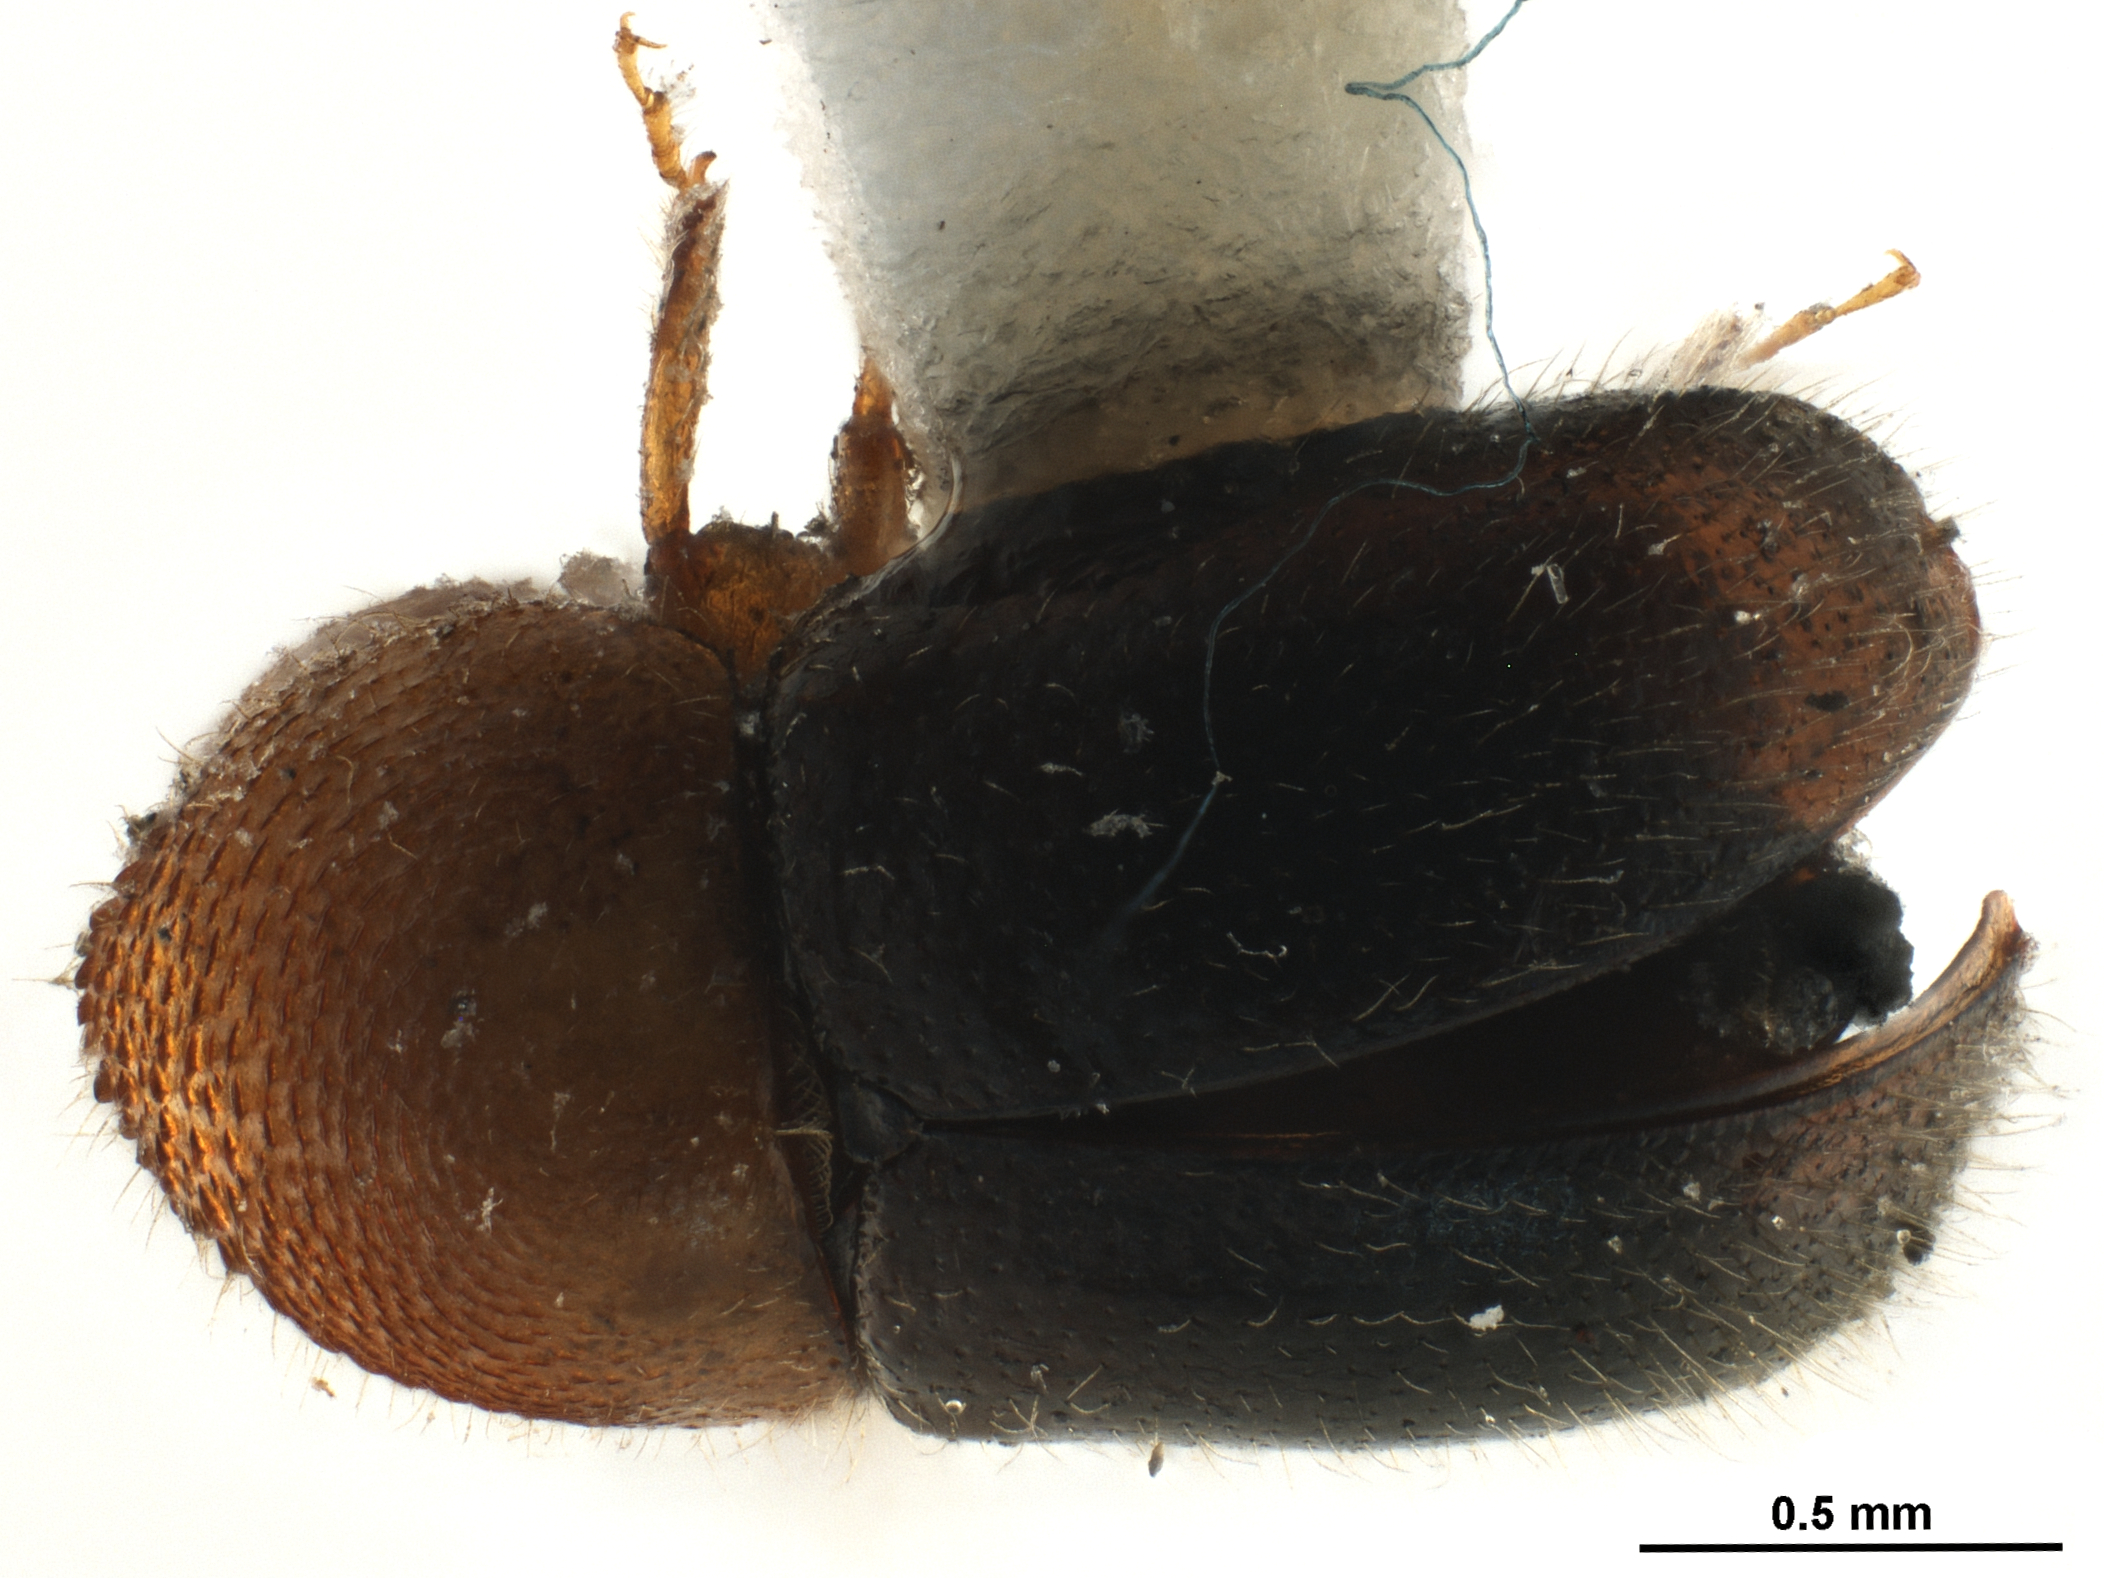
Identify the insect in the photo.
Xylosandrus arquatus
